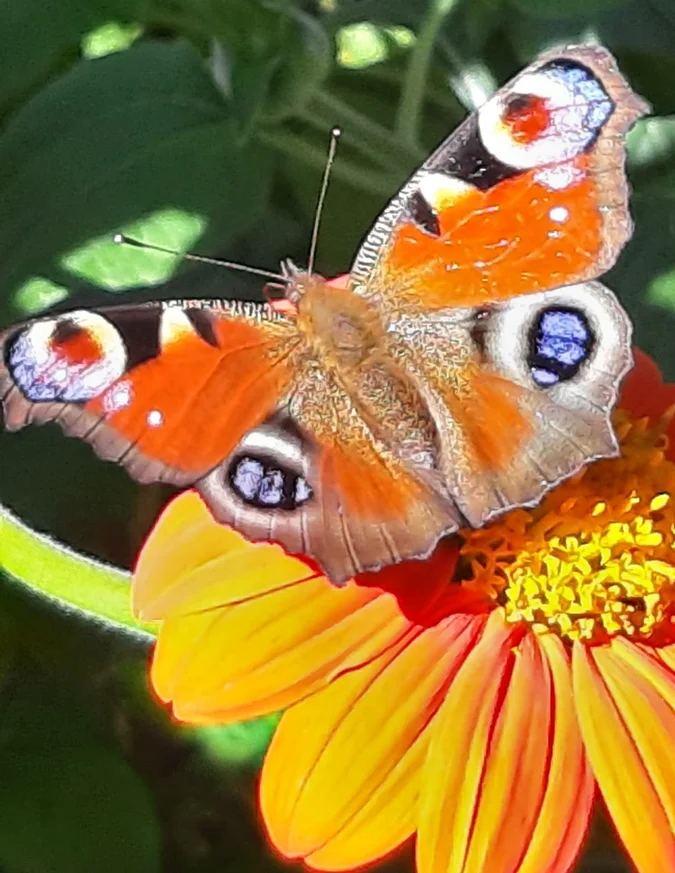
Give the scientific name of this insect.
Aglais io
